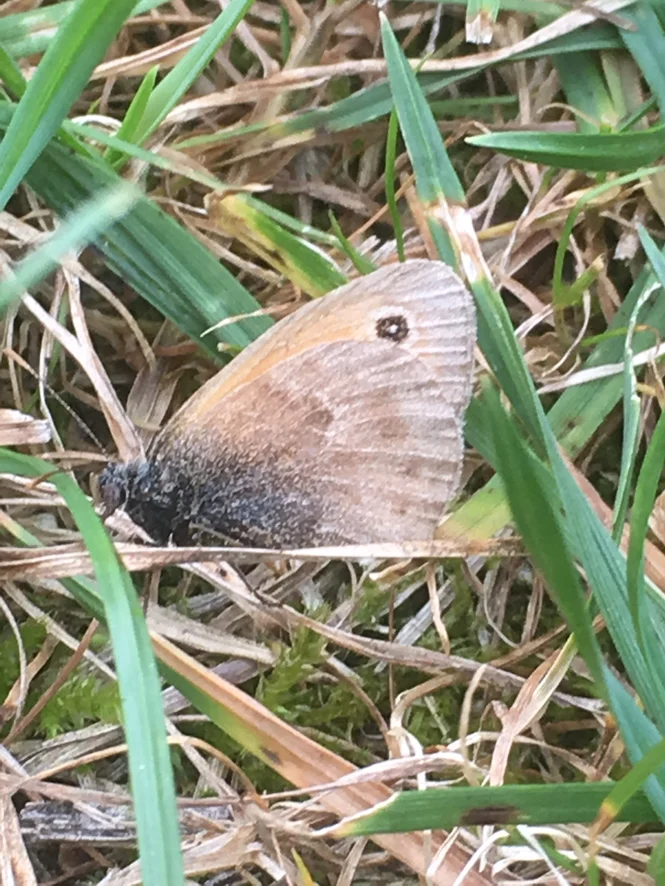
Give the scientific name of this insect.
Coenonympha pamphilus
